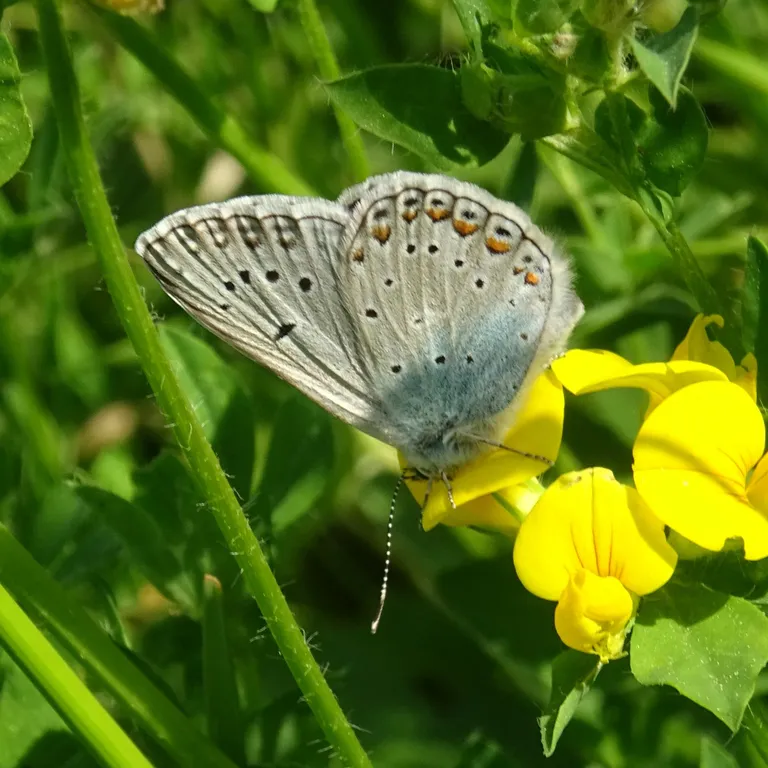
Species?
Polyommatus amandus (also Plebejus amanda)
